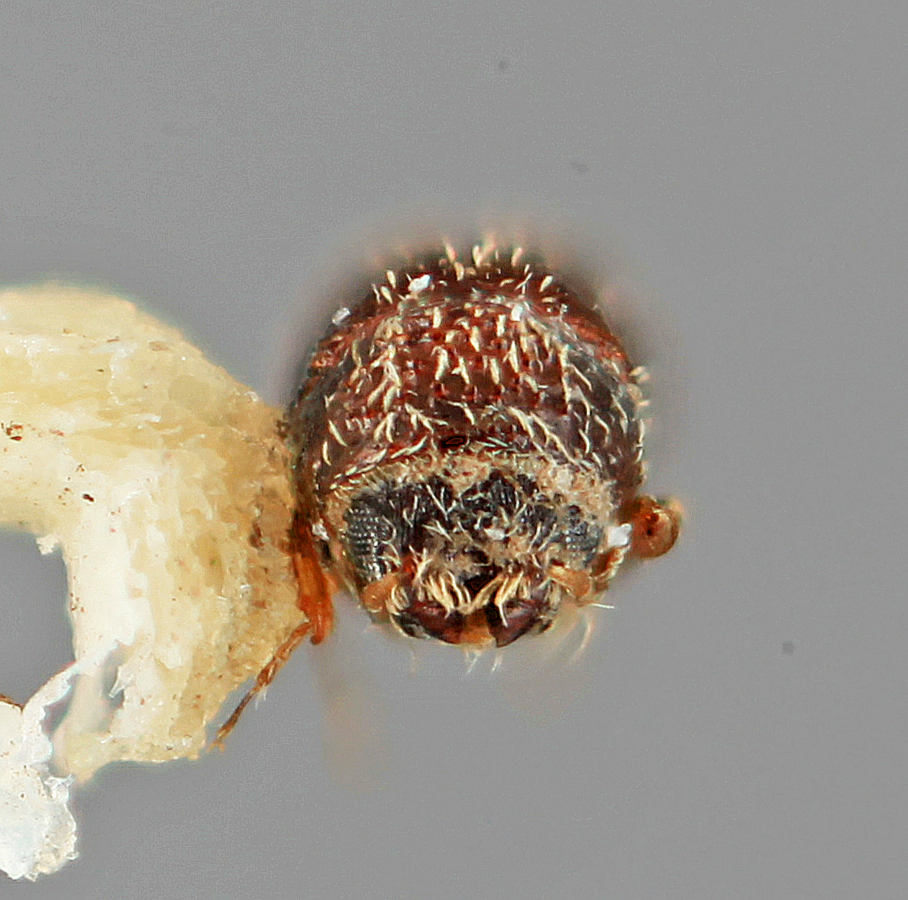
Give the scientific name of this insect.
Cryptulocleptus aquilus
